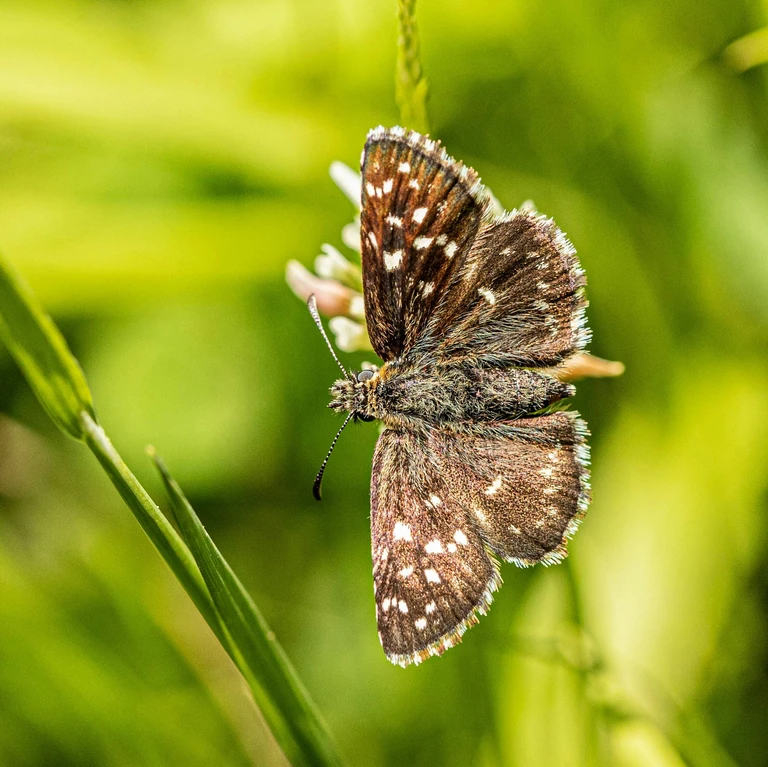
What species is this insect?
Pyrgus malvae
